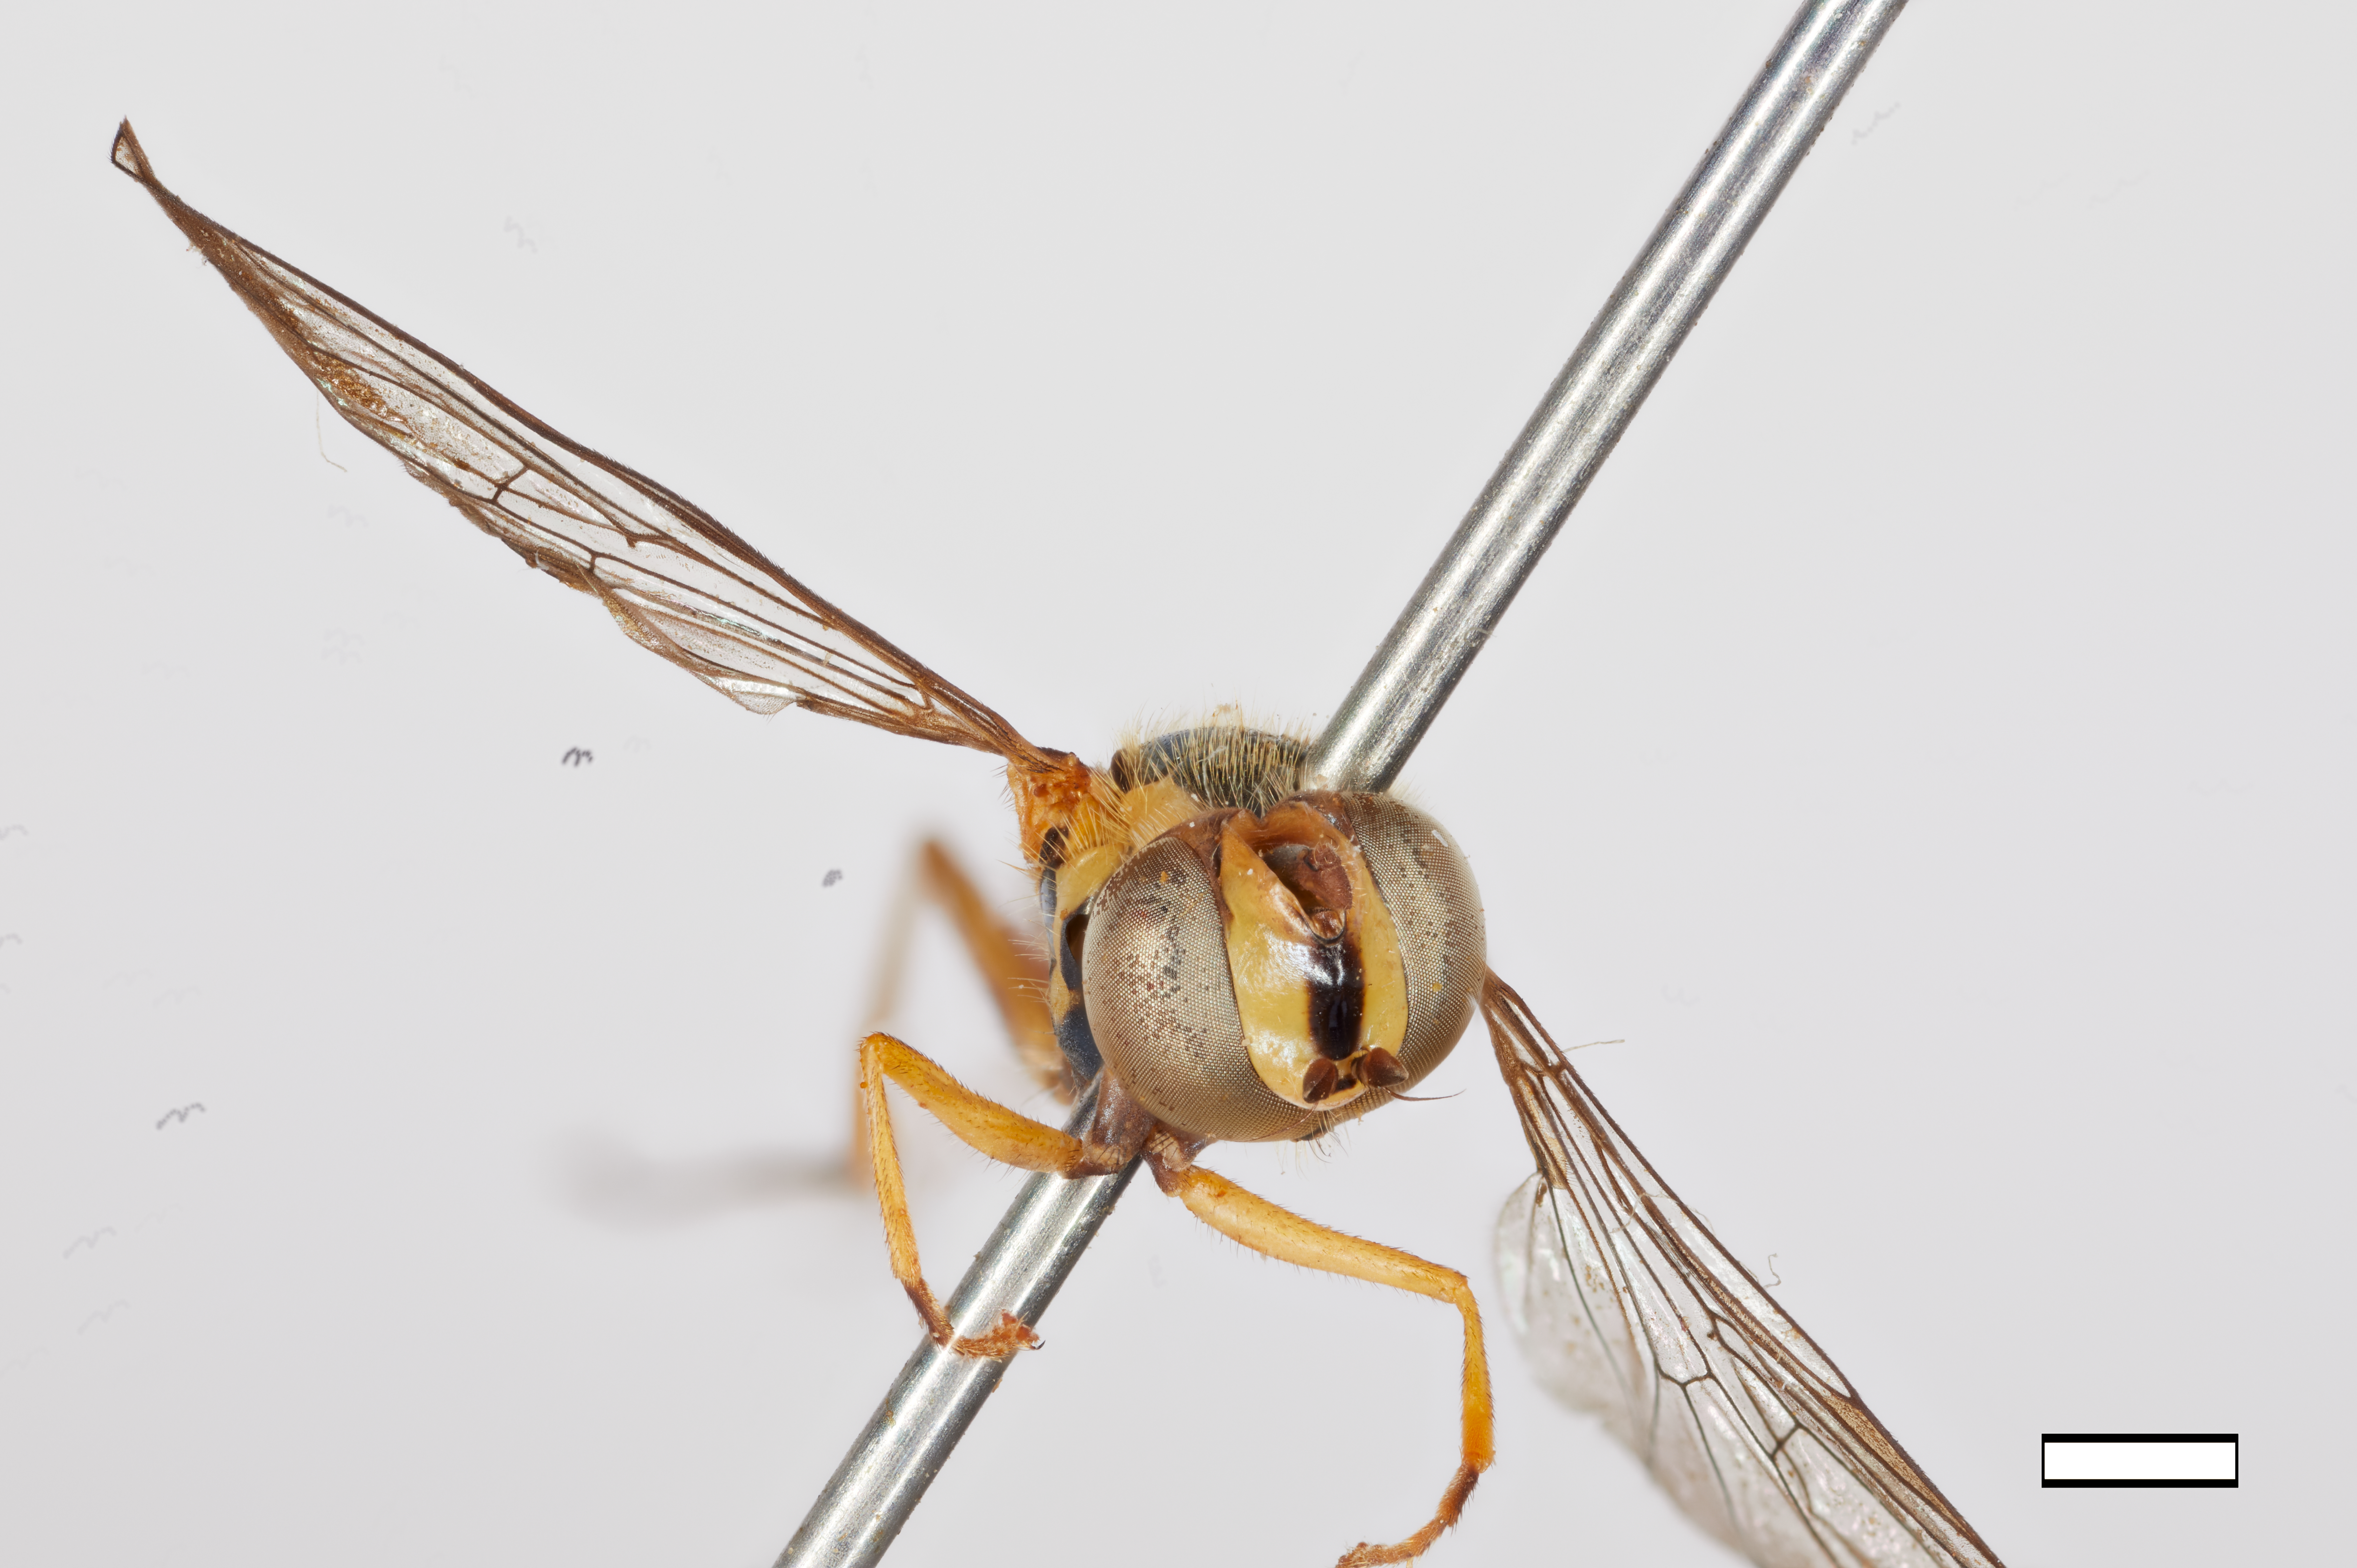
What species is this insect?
Sphaerophoria ladakhensis
